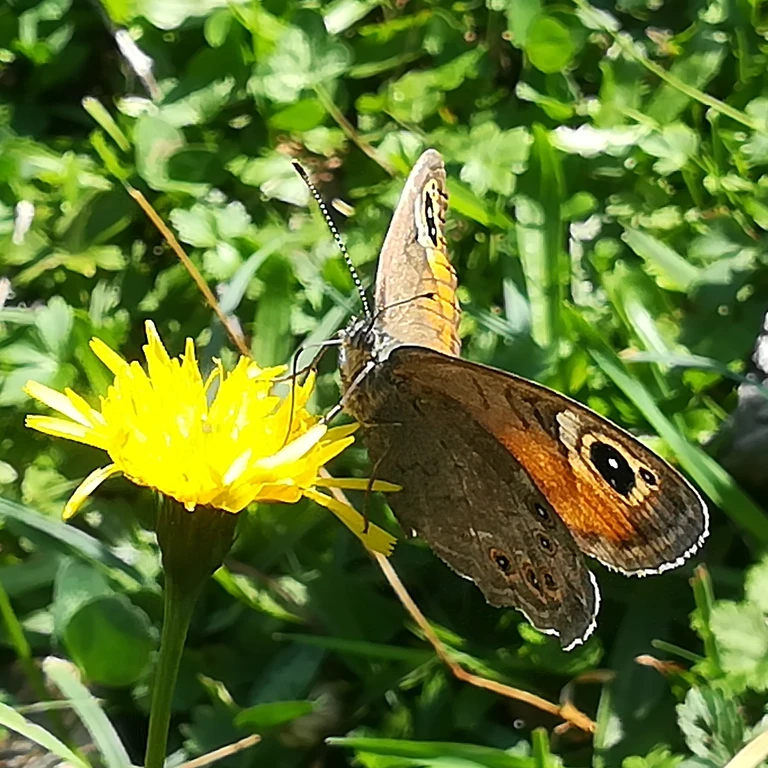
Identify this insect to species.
Lasiommata maera (also Pararge maera)
